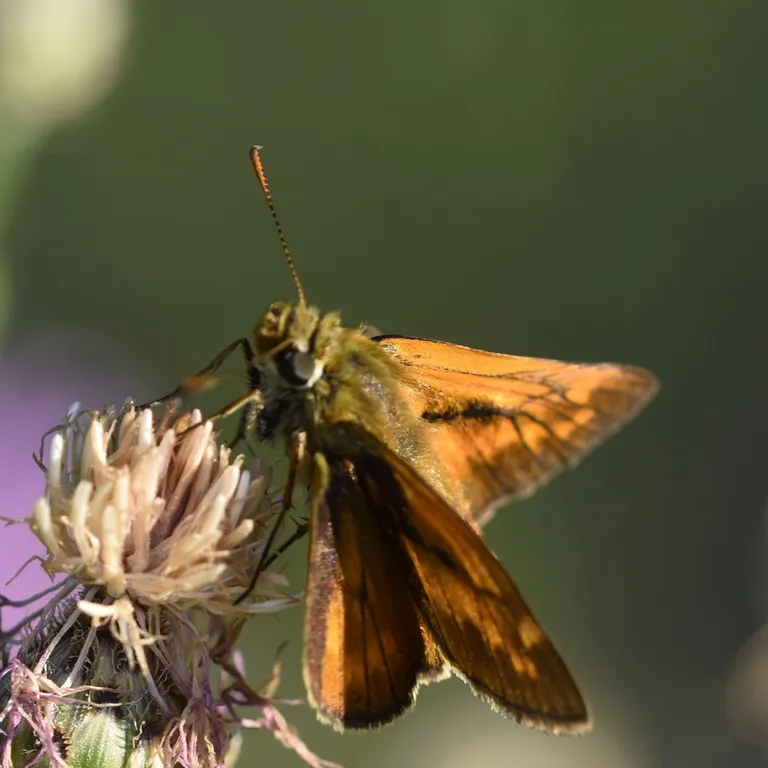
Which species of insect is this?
Ochlodes sylvanus (also Ochlodes venata)
